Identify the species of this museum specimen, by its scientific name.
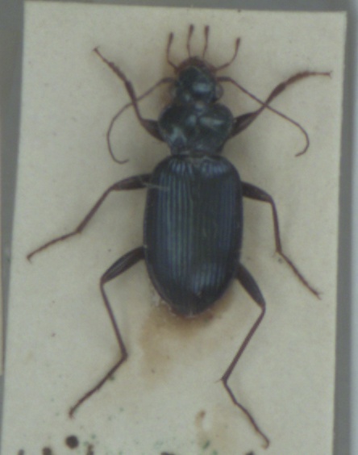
Leistus spinibarbis
